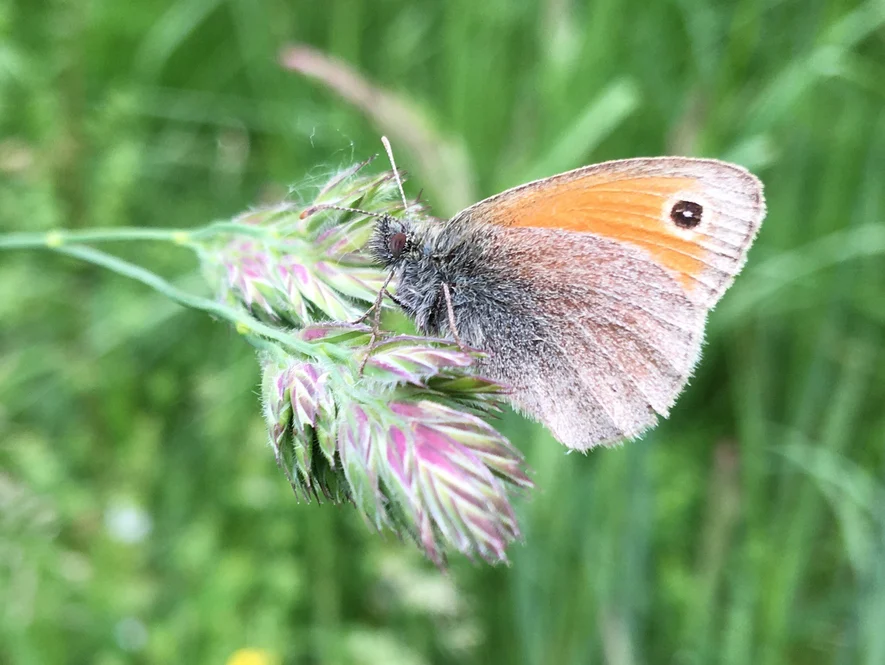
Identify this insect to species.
Coenonympha pamphilus
